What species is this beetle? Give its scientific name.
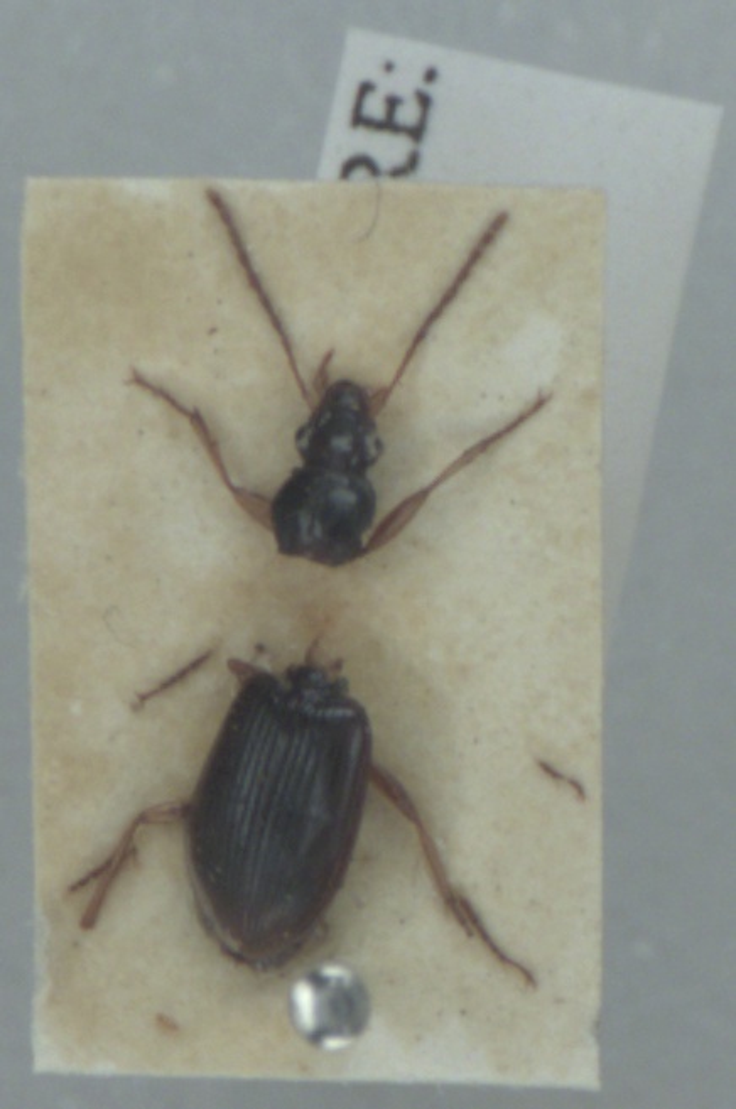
Paranchus albipes
